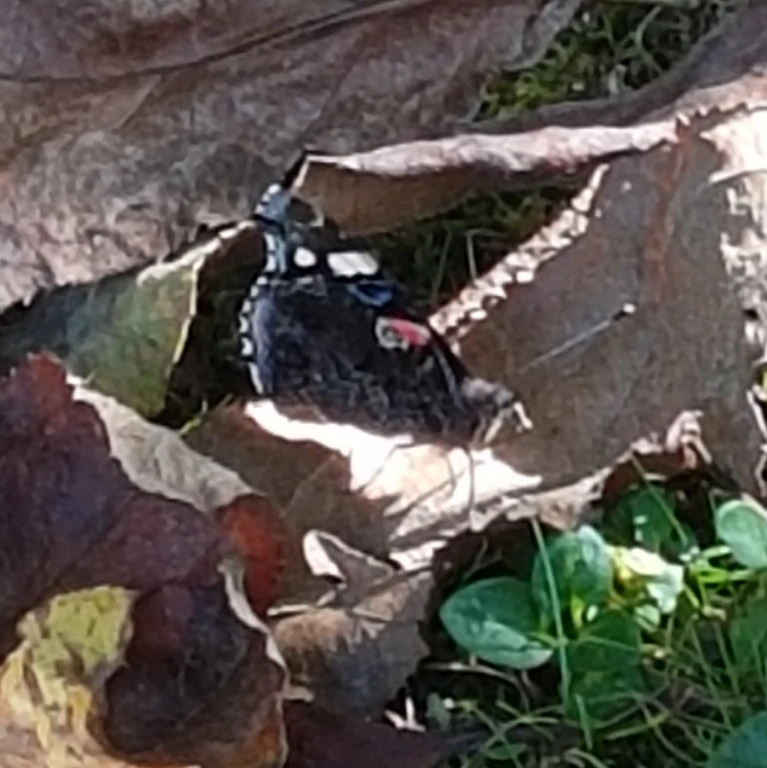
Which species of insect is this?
Vanessa atalanta
